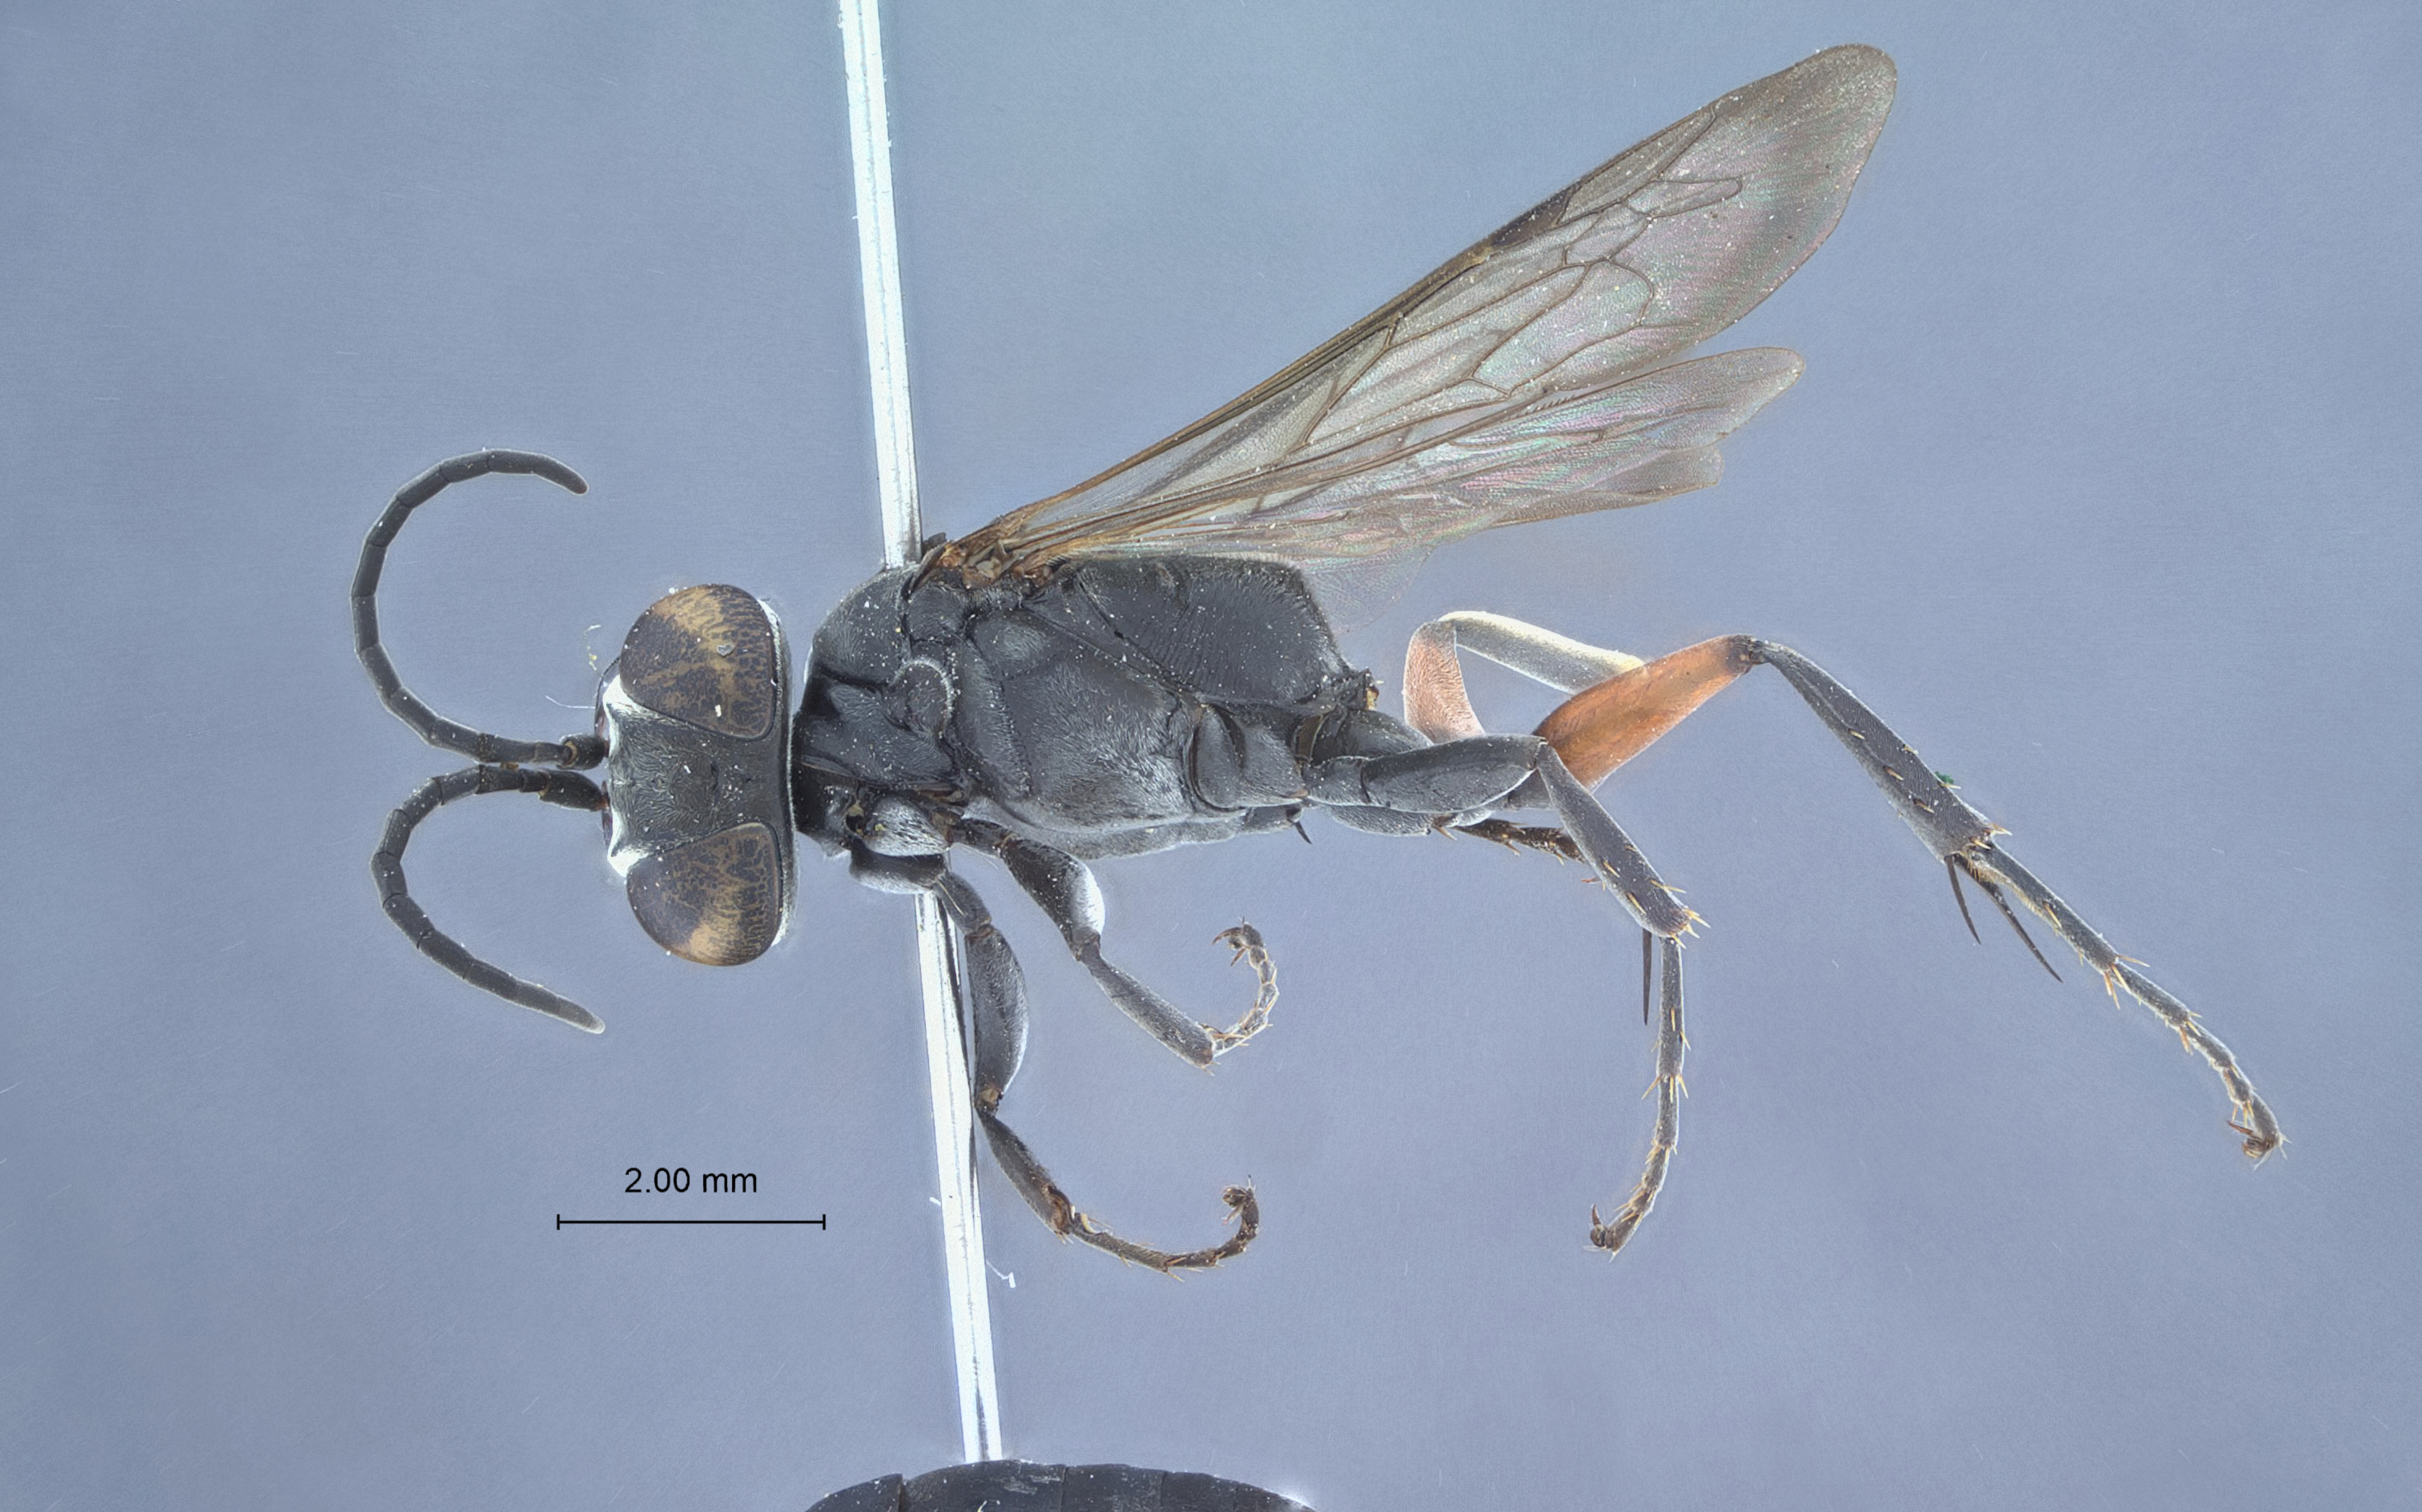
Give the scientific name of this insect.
Liris difficilis
